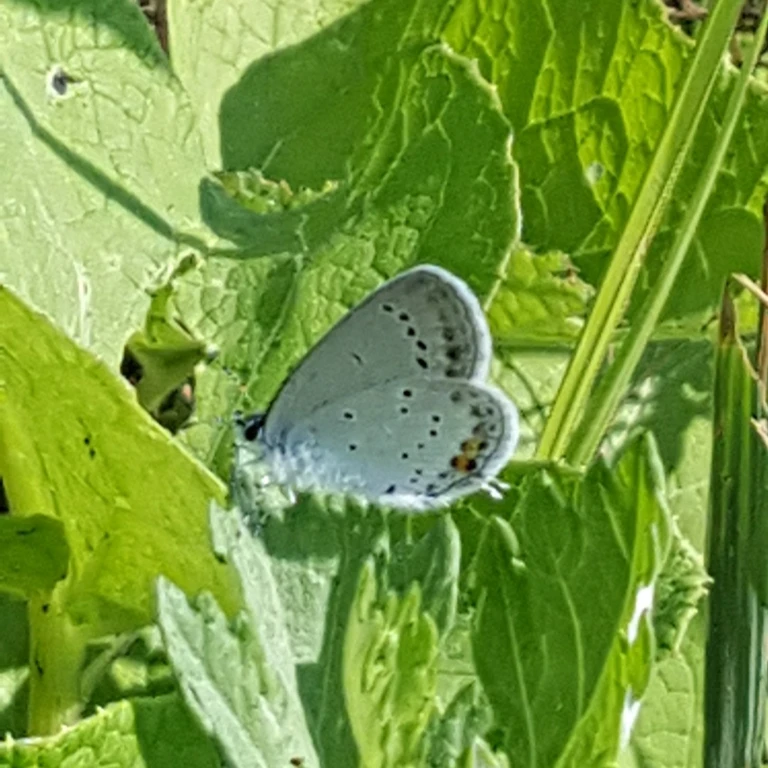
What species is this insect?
Cupido argiades (also Elkalyce argiades)
